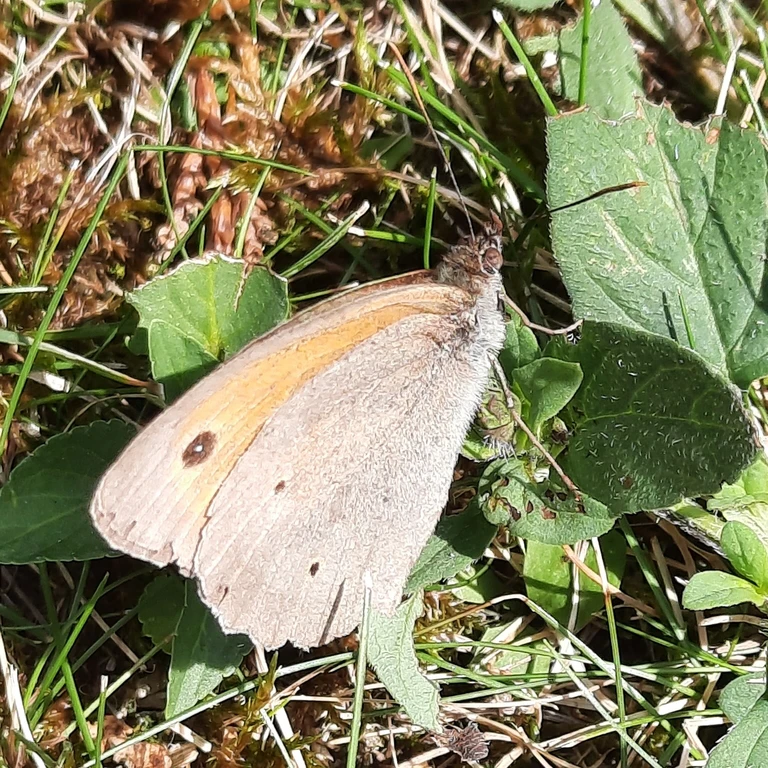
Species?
Maniola jurtina
